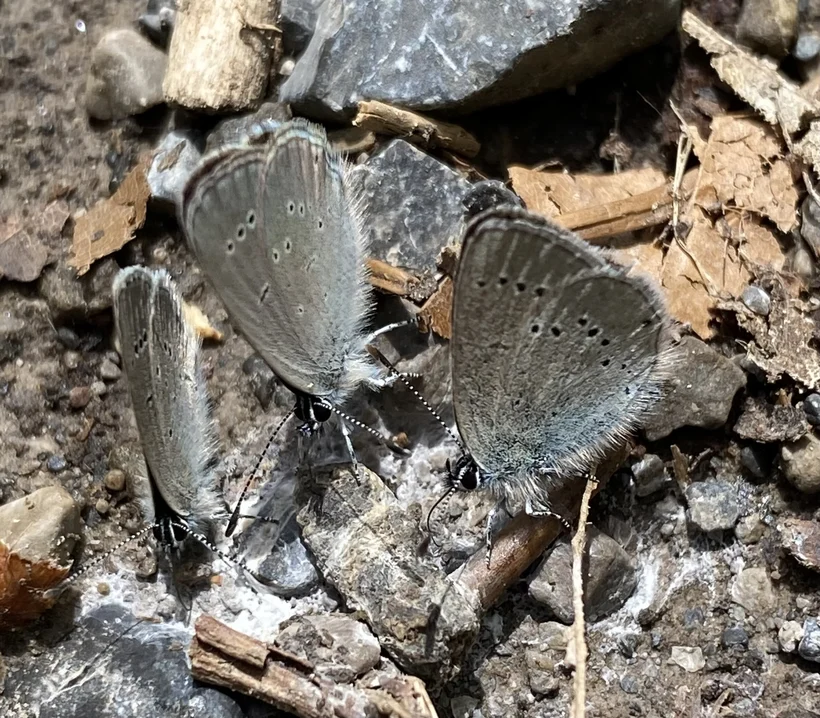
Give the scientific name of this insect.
Cupido minimus
